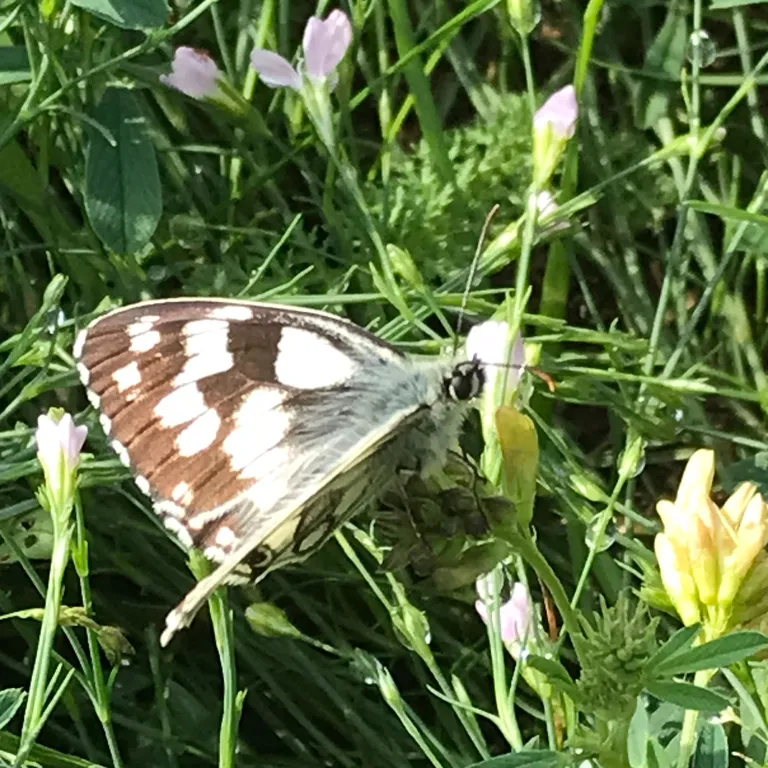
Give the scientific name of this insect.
Melanargia galathea
